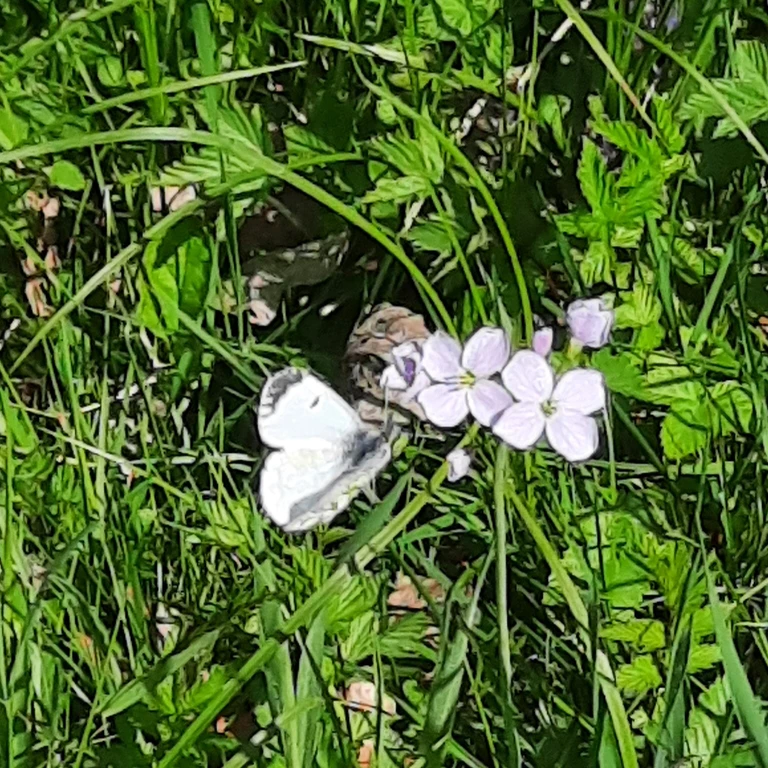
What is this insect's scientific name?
Anthocharis cardamines
